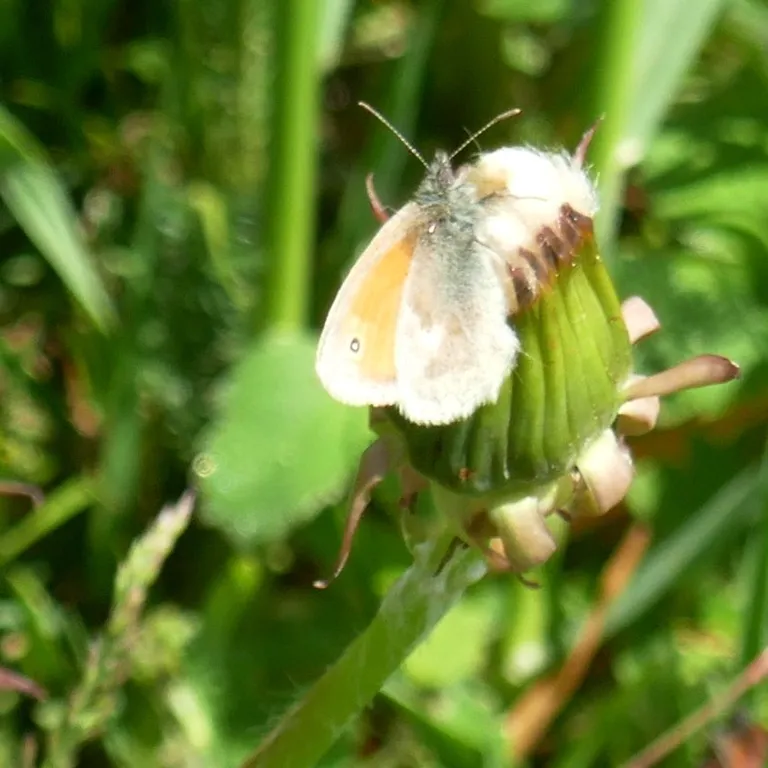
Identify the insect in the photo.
Coenonympha pamphilus
